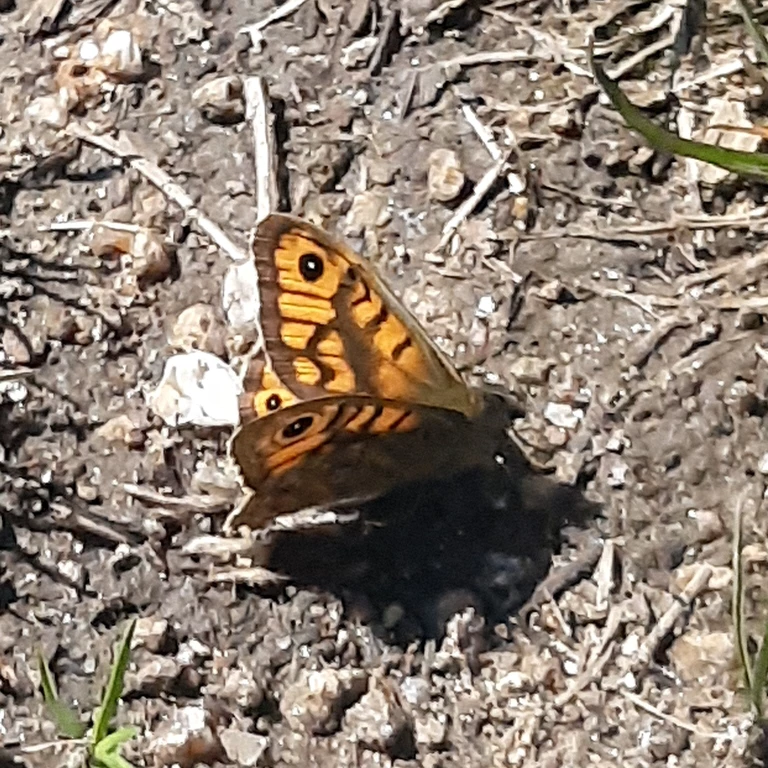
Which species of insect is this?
Lasiommata megera (also Pararge megera)
